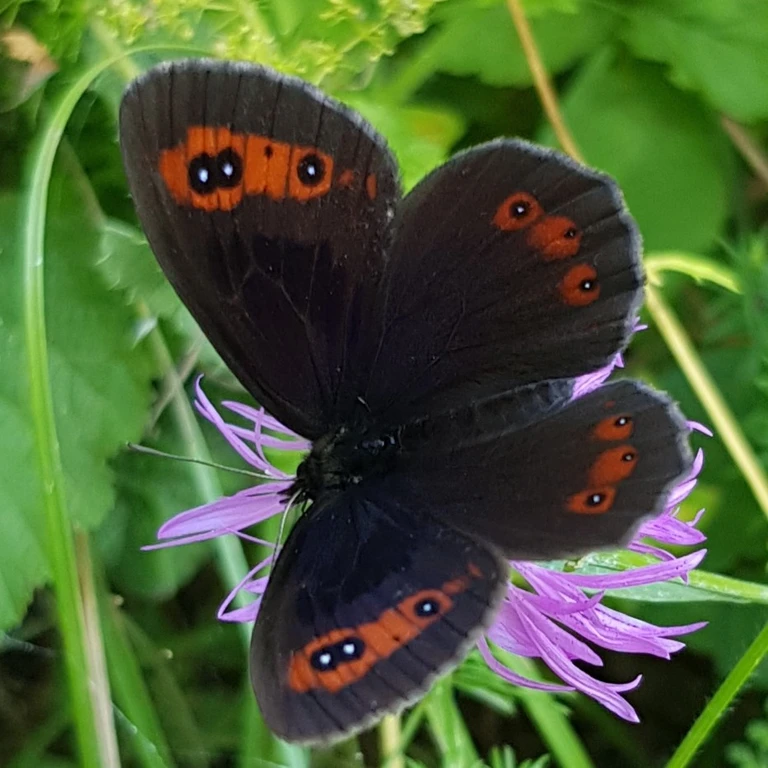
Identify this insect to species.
Erebia aethiops
